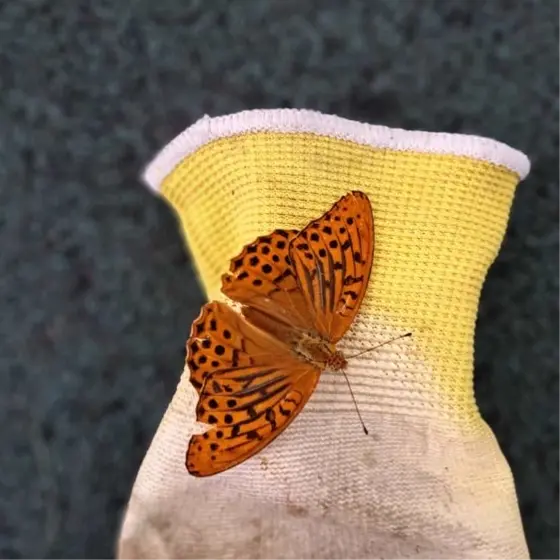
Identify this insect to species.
Argynnis paphia
